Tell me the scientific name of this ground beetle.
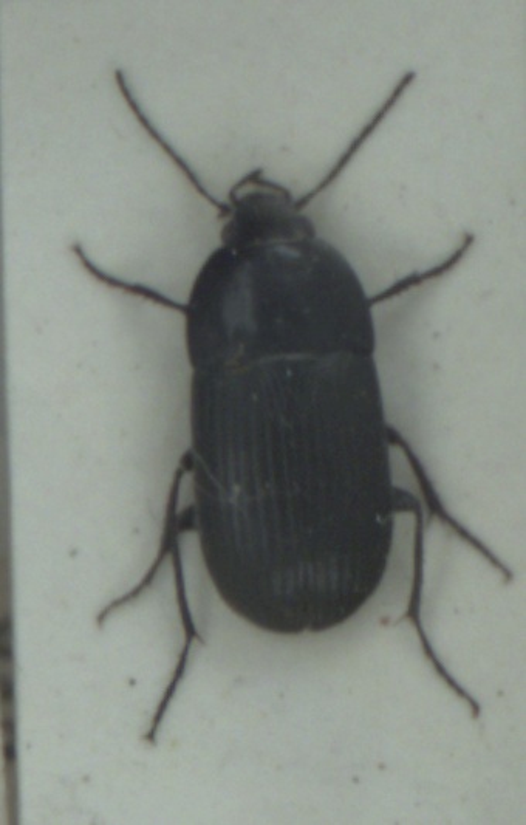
Oodes helopioides
